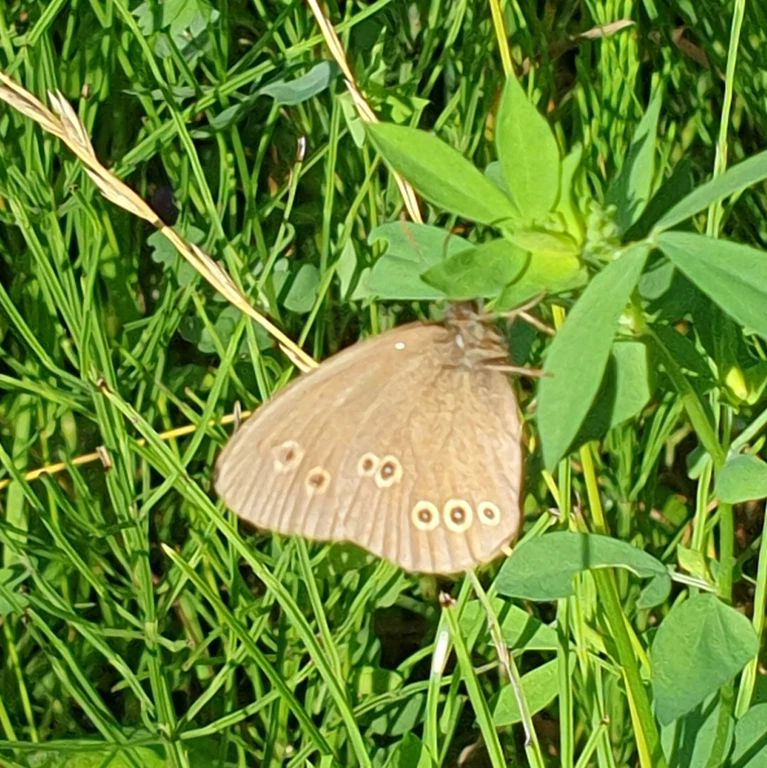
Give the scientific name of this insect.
Aphantopus hyperantus
